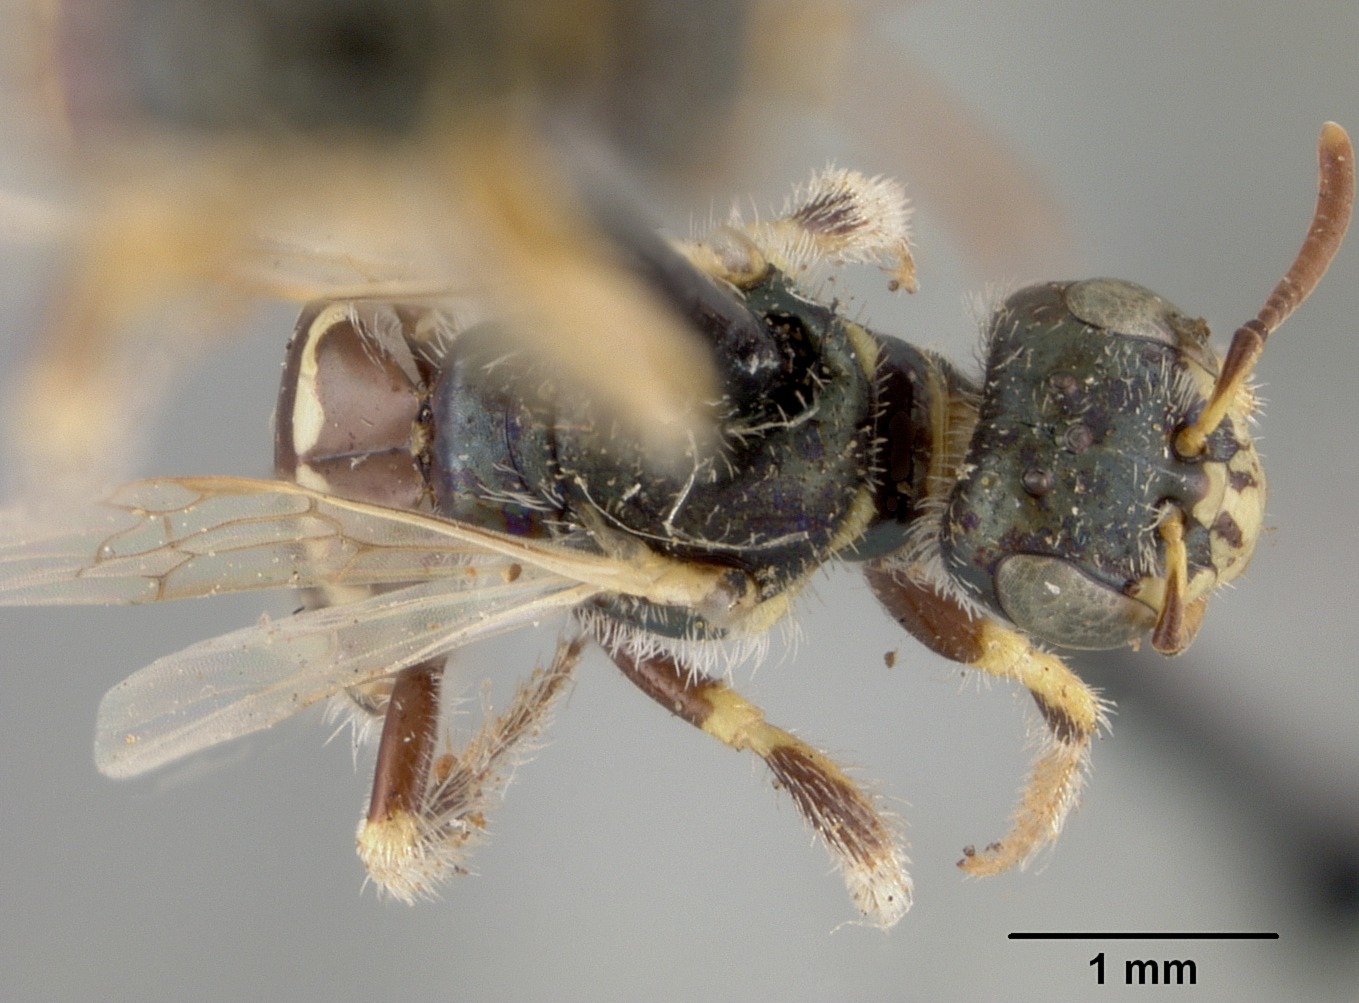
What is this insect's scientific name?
Perdita swenki
